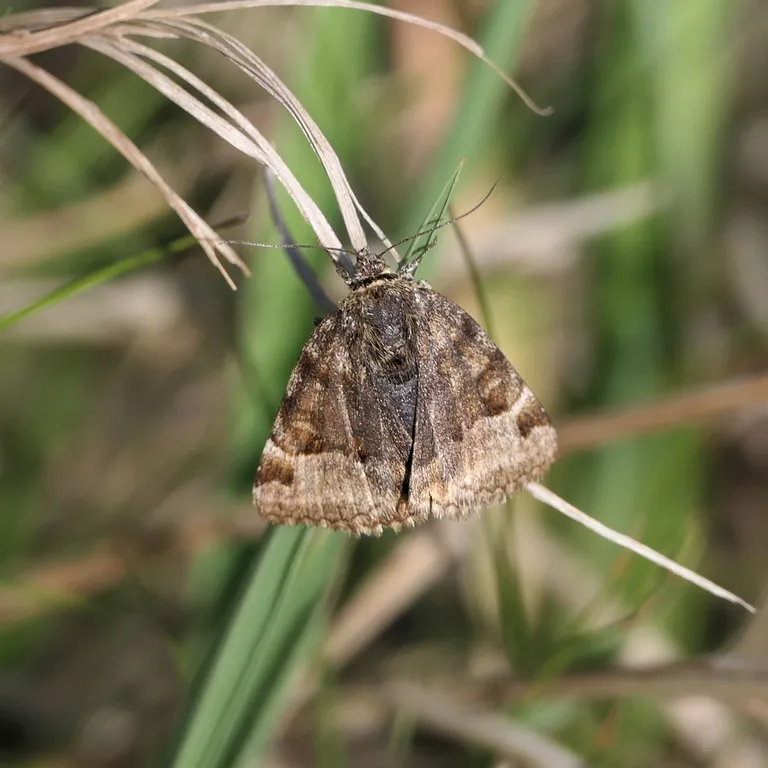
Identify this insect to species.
Euclidia glyphica
